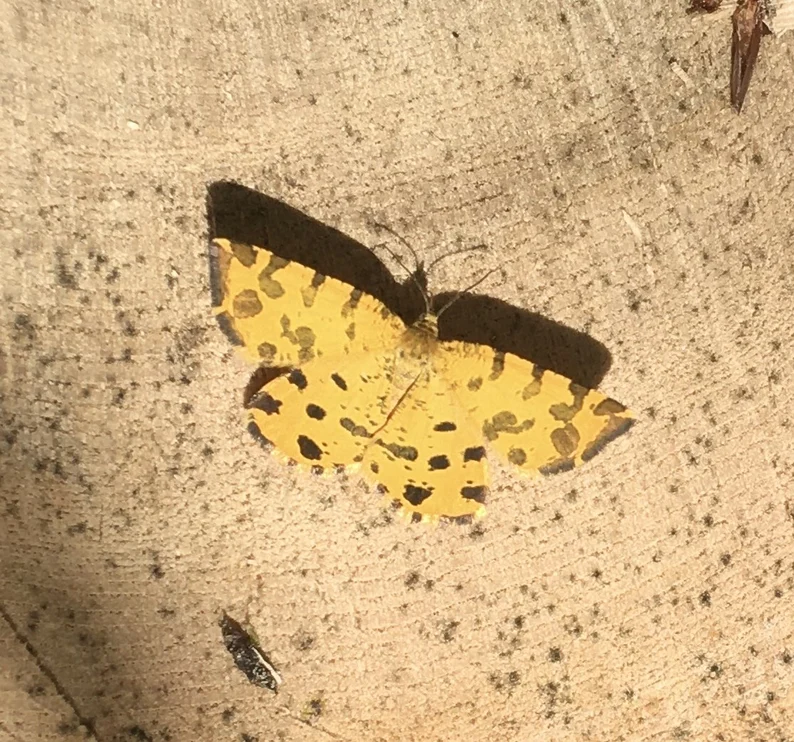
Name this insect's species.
Pseudopanthera macularia
